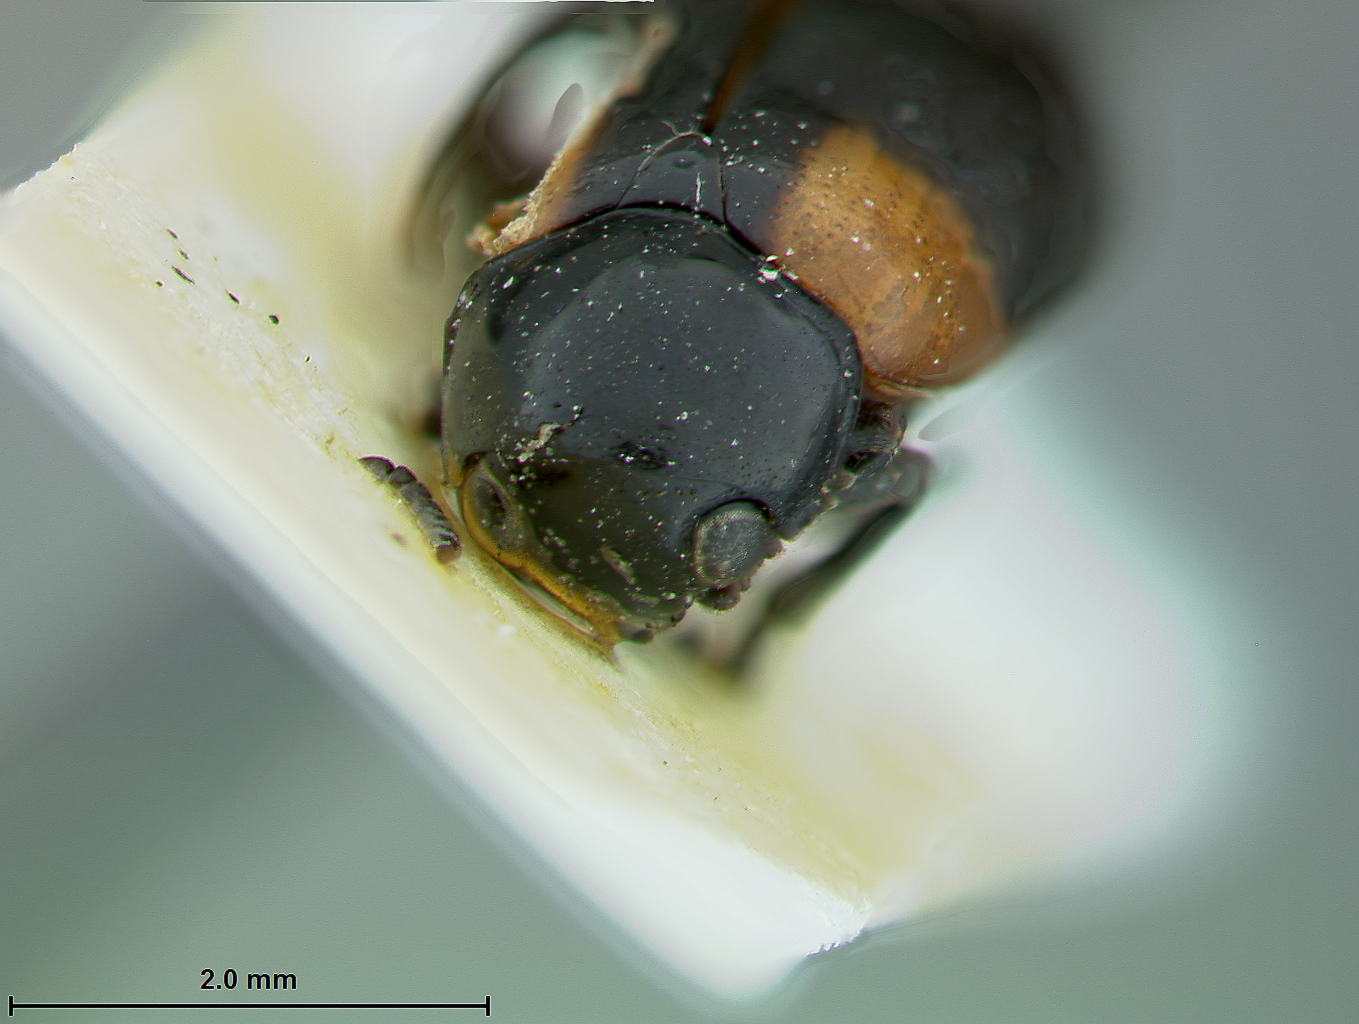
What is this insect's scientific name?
Babia ipsoides
